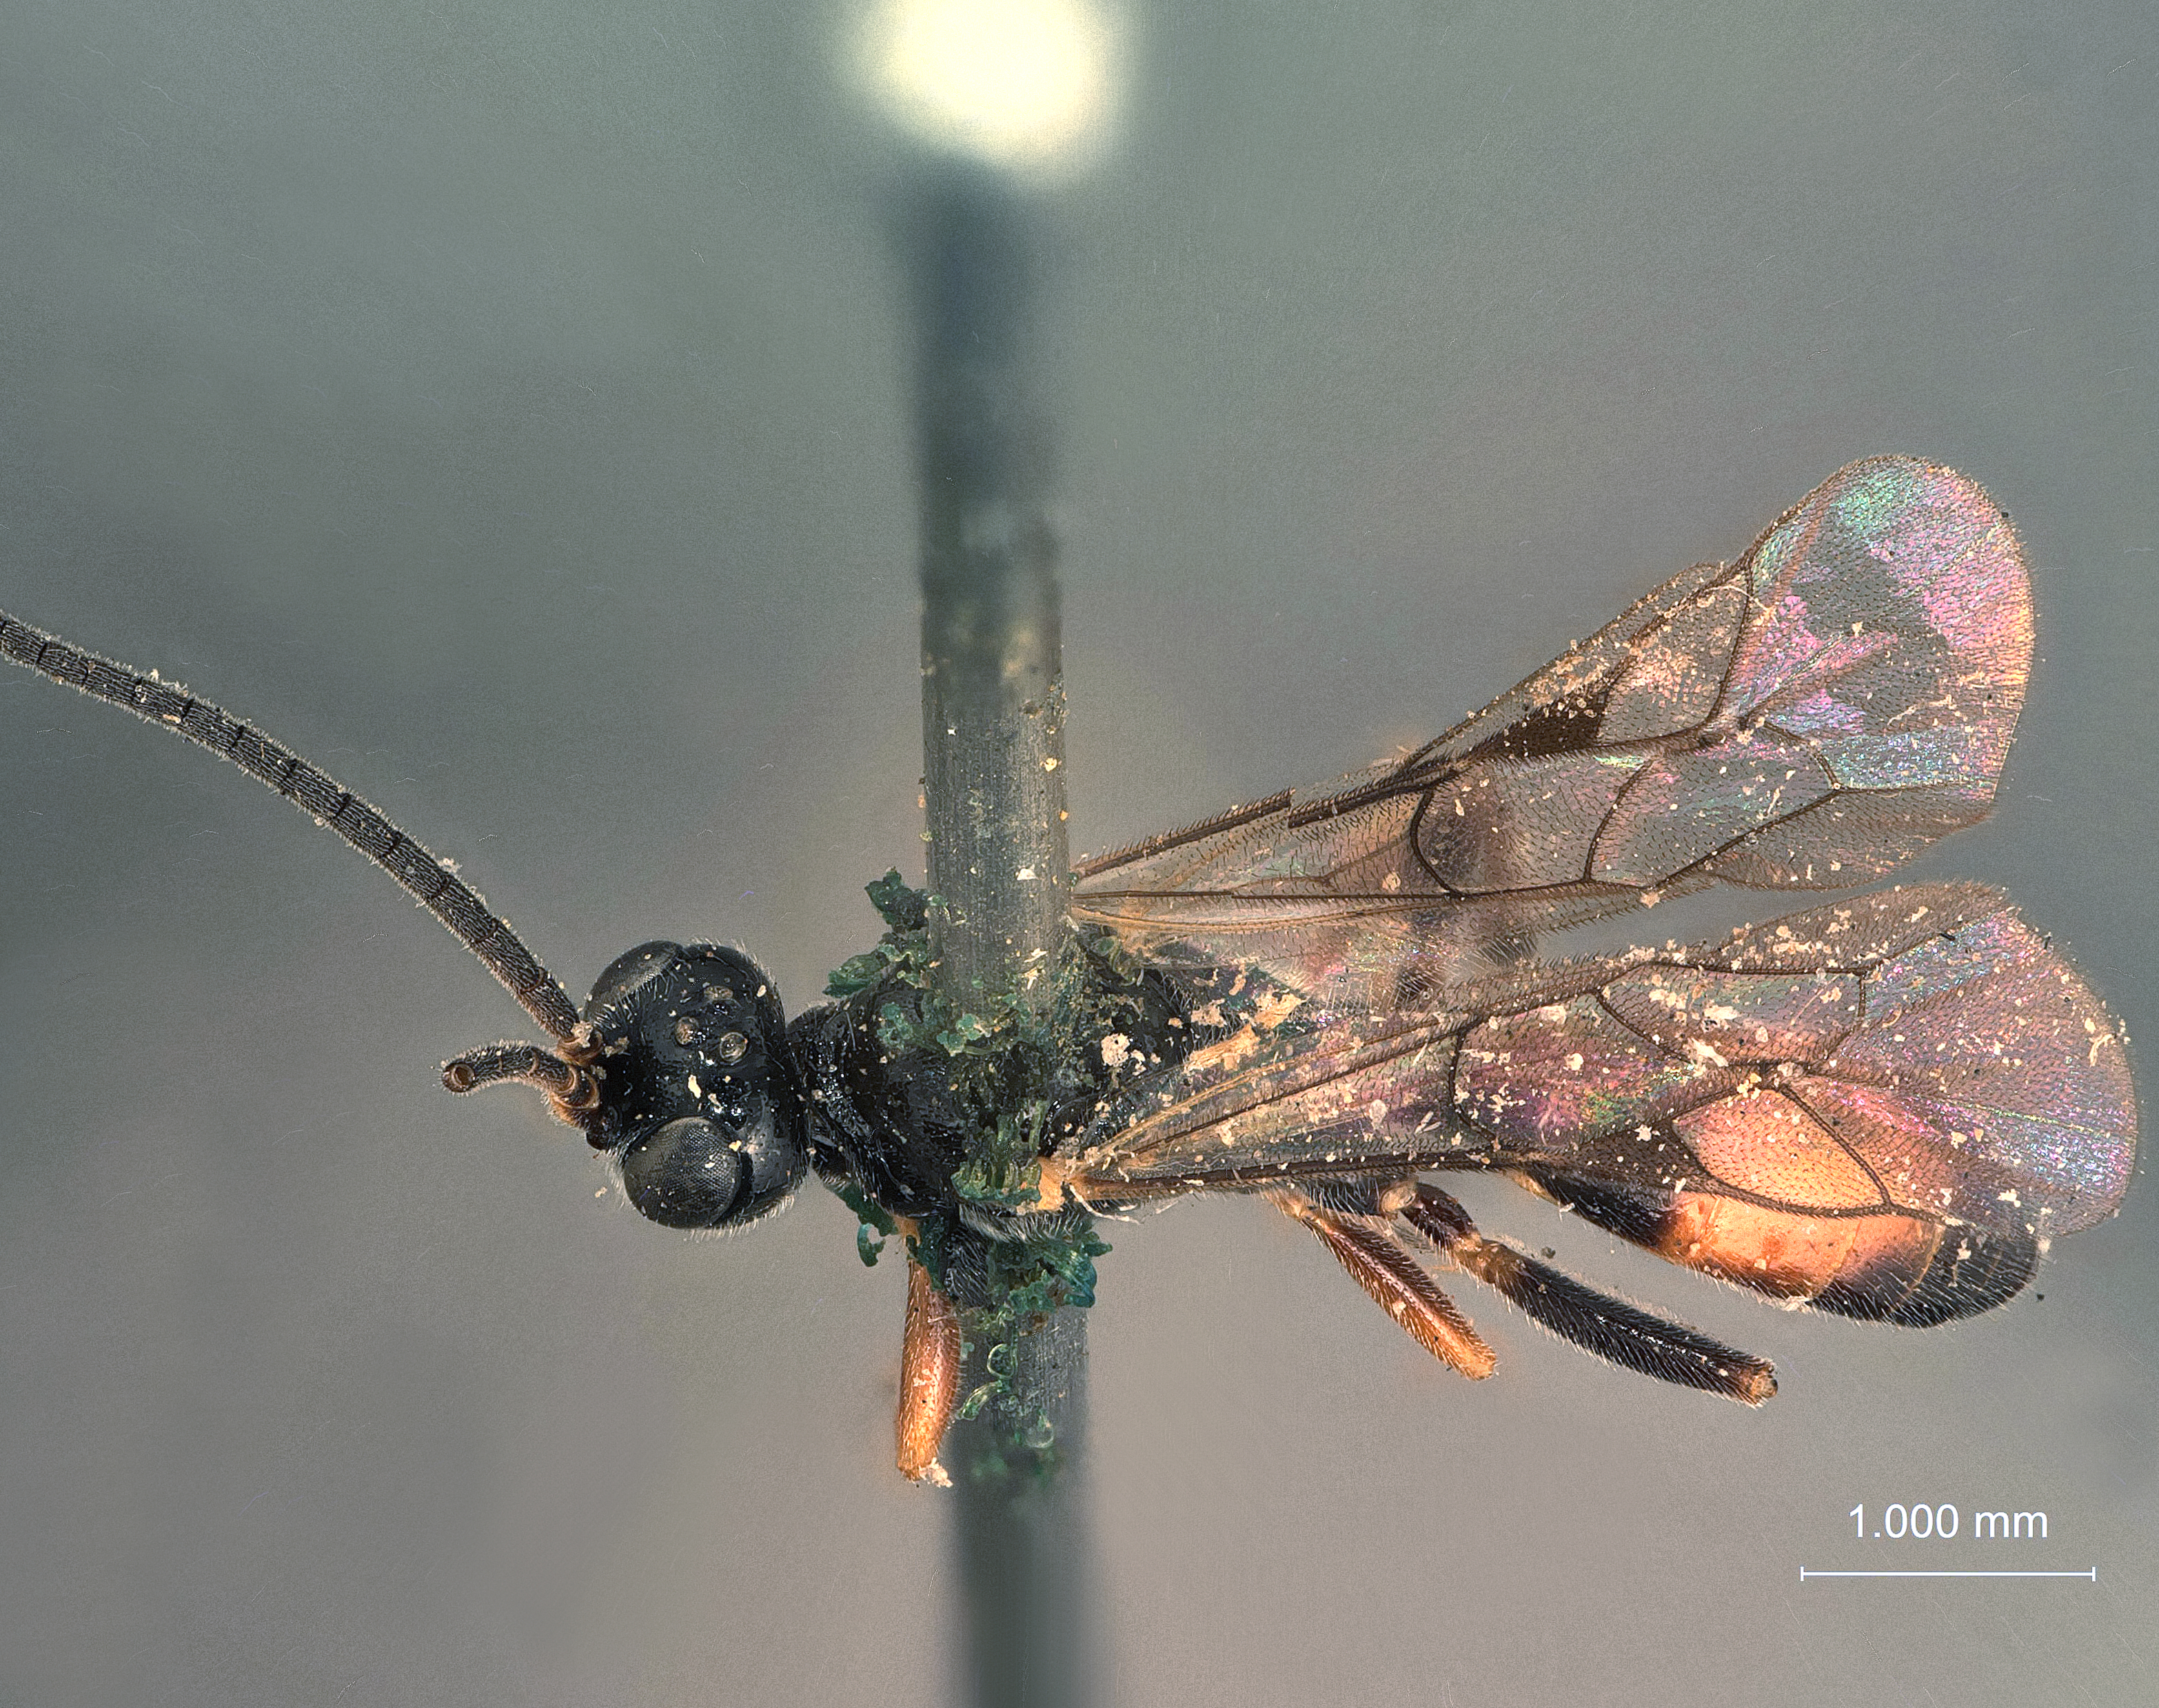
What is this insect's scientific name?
Microcryptus alaskensis
